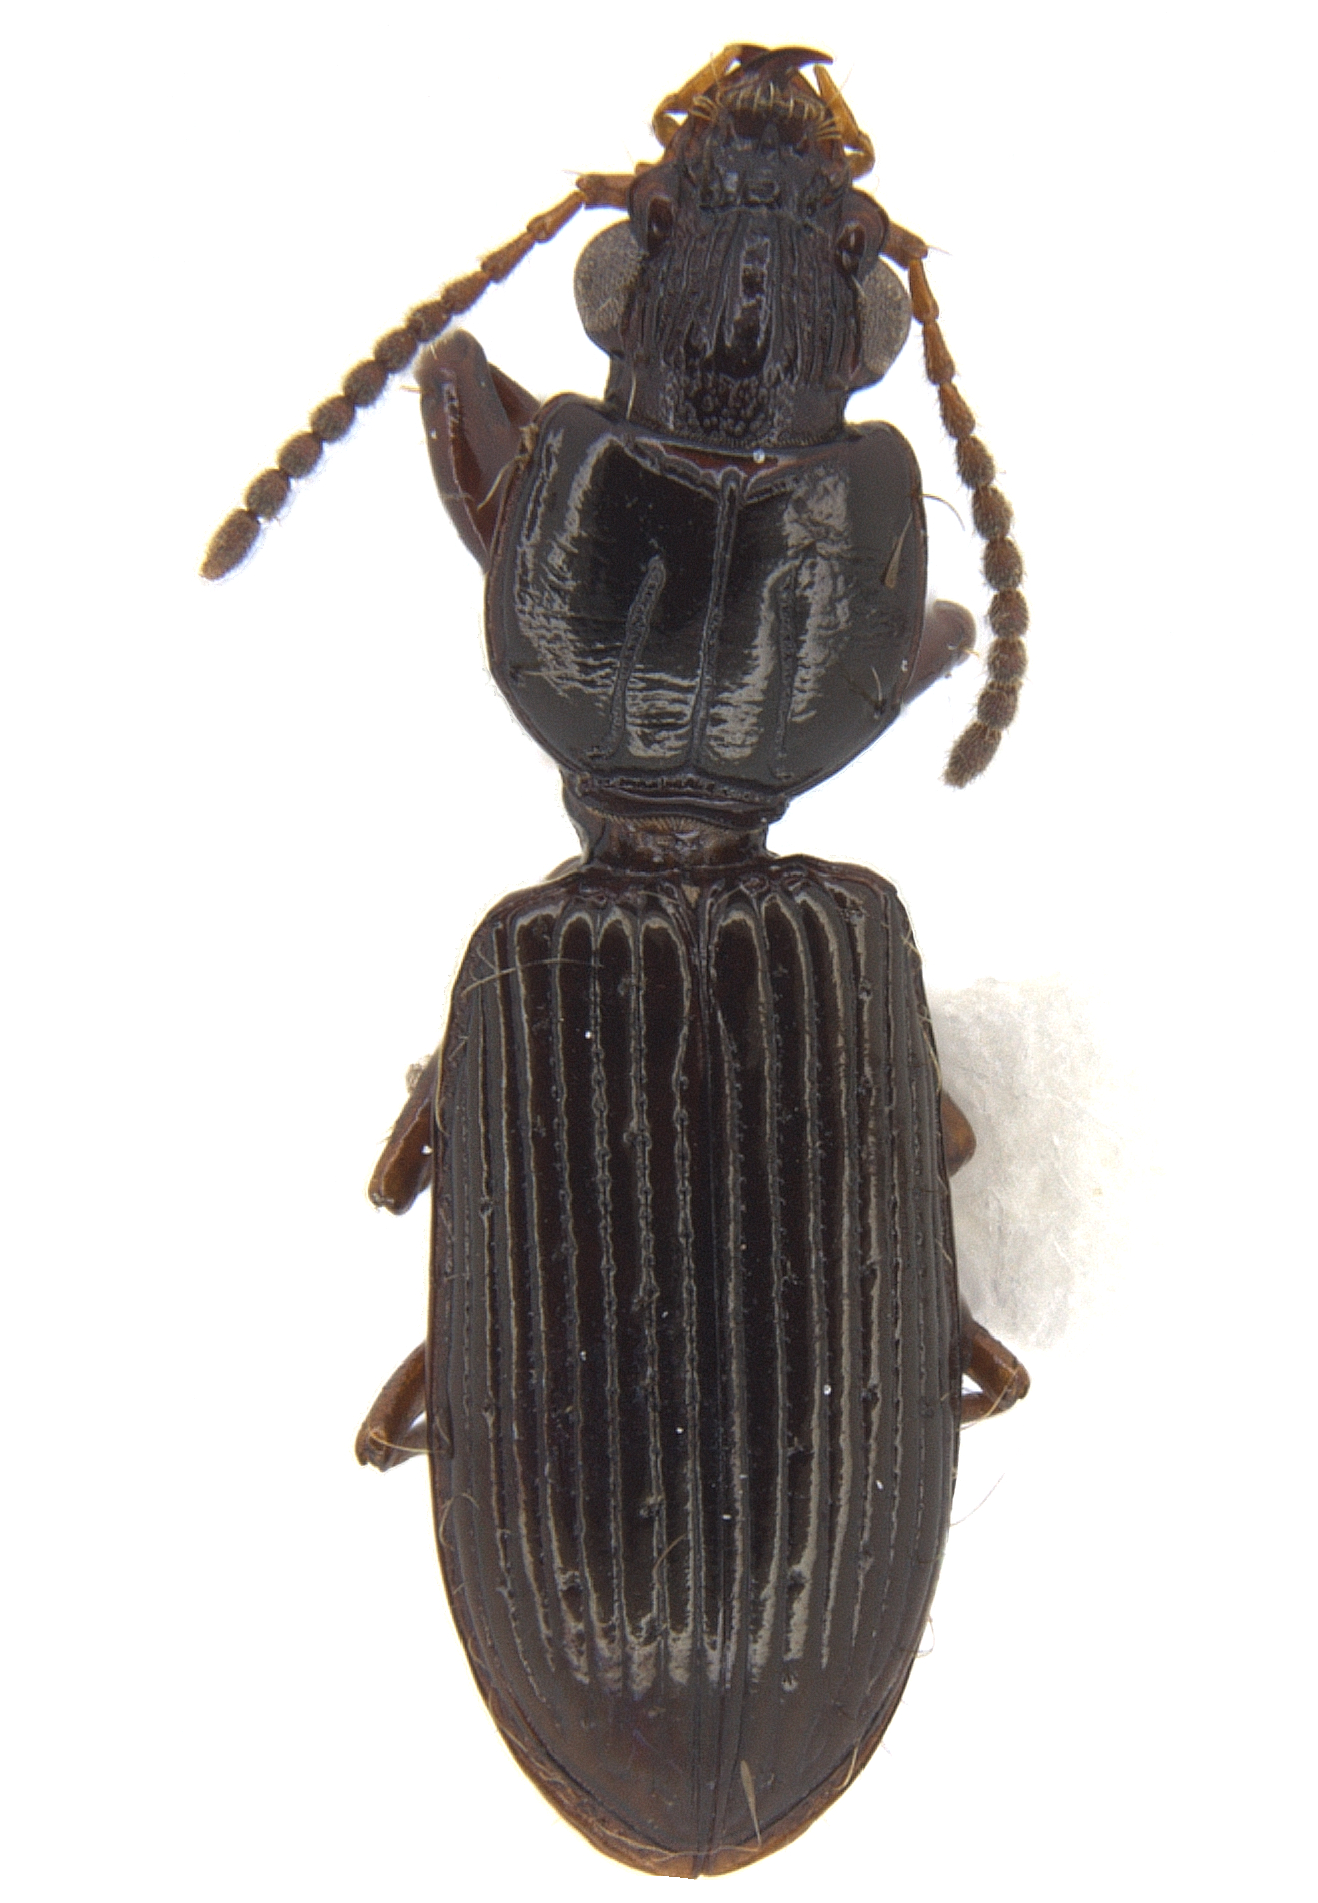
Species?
Schizogenius auripennis
